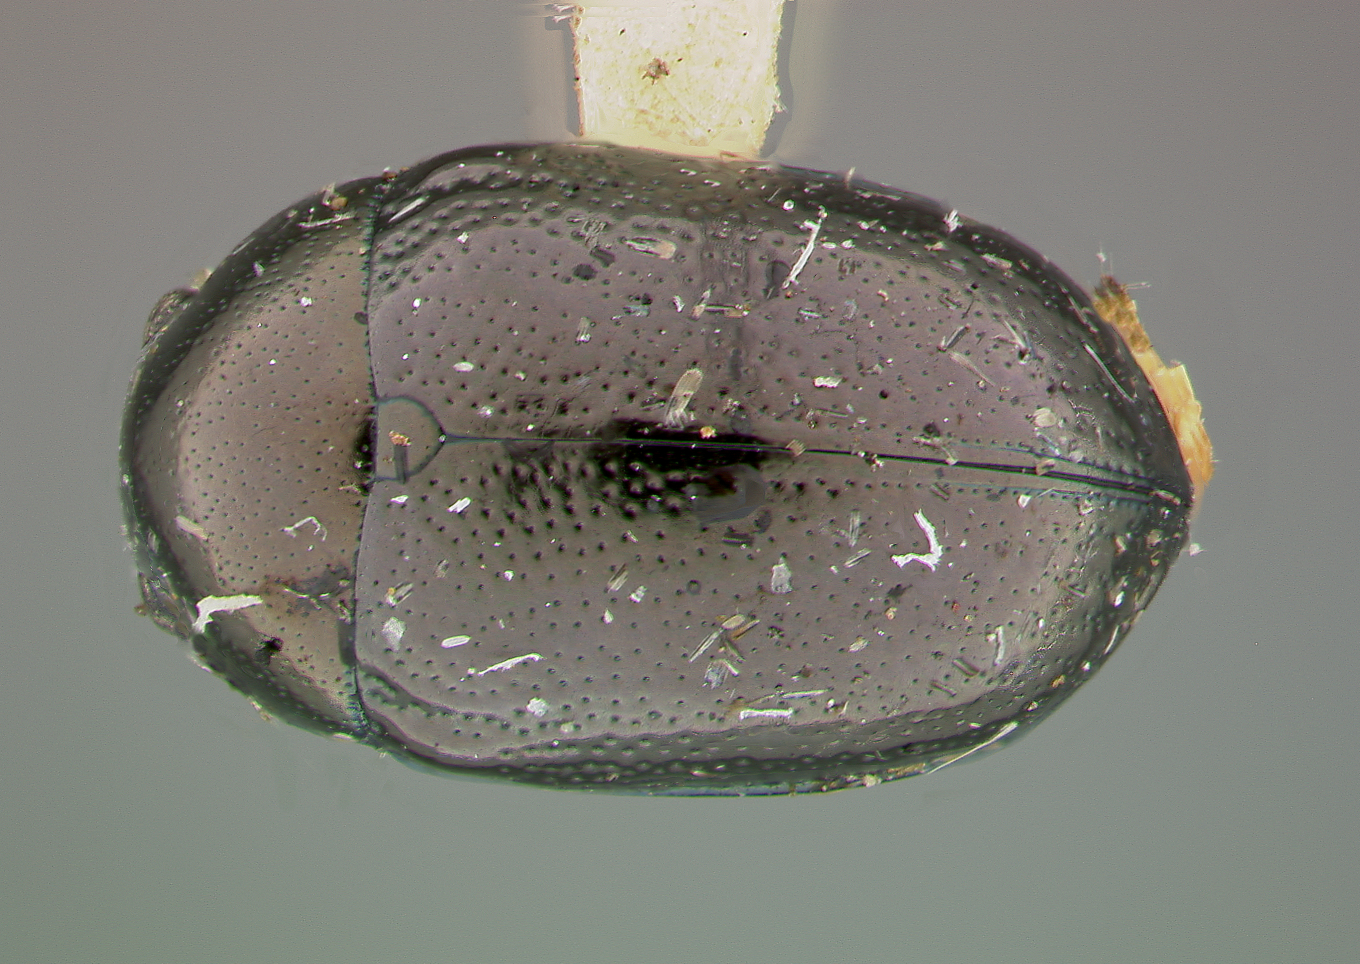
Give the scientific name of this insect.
Colaspoides trilobe
